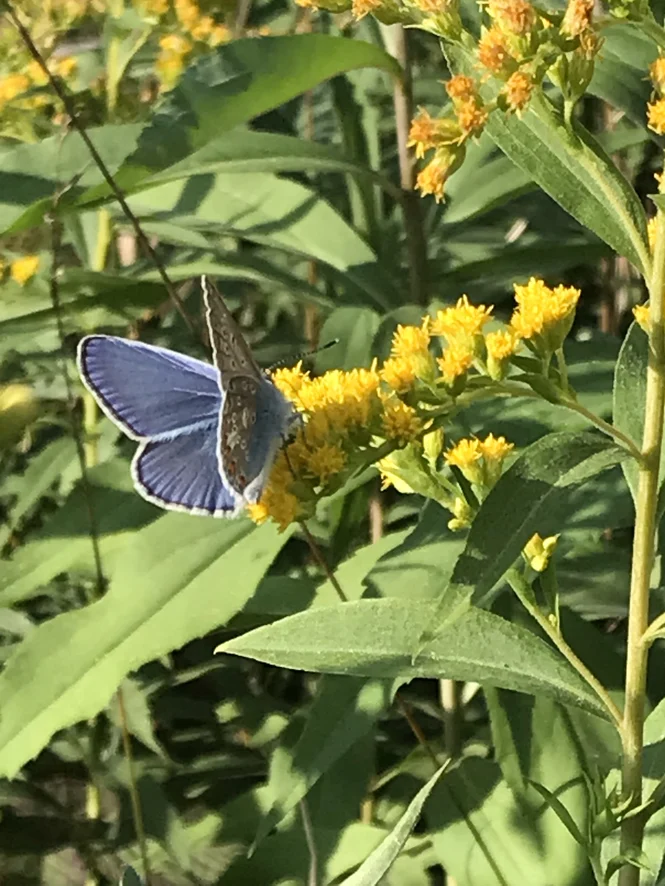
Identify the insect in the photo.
Polyommatus icarus
